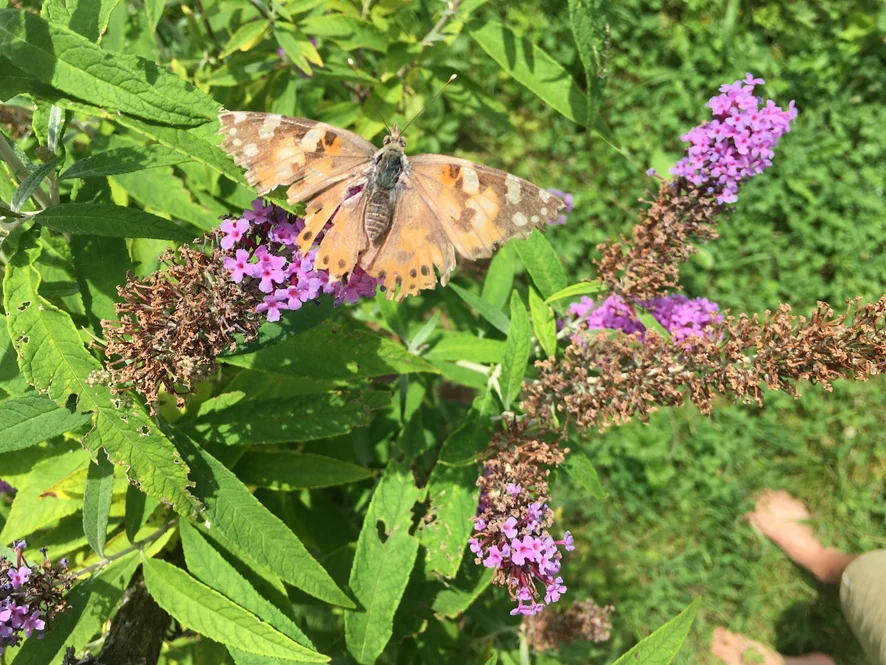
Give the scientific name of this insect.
Vanessa cardui
